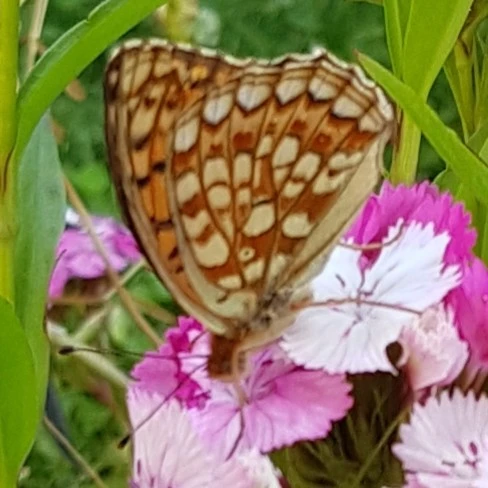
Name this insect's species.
Fabriciana niobe
